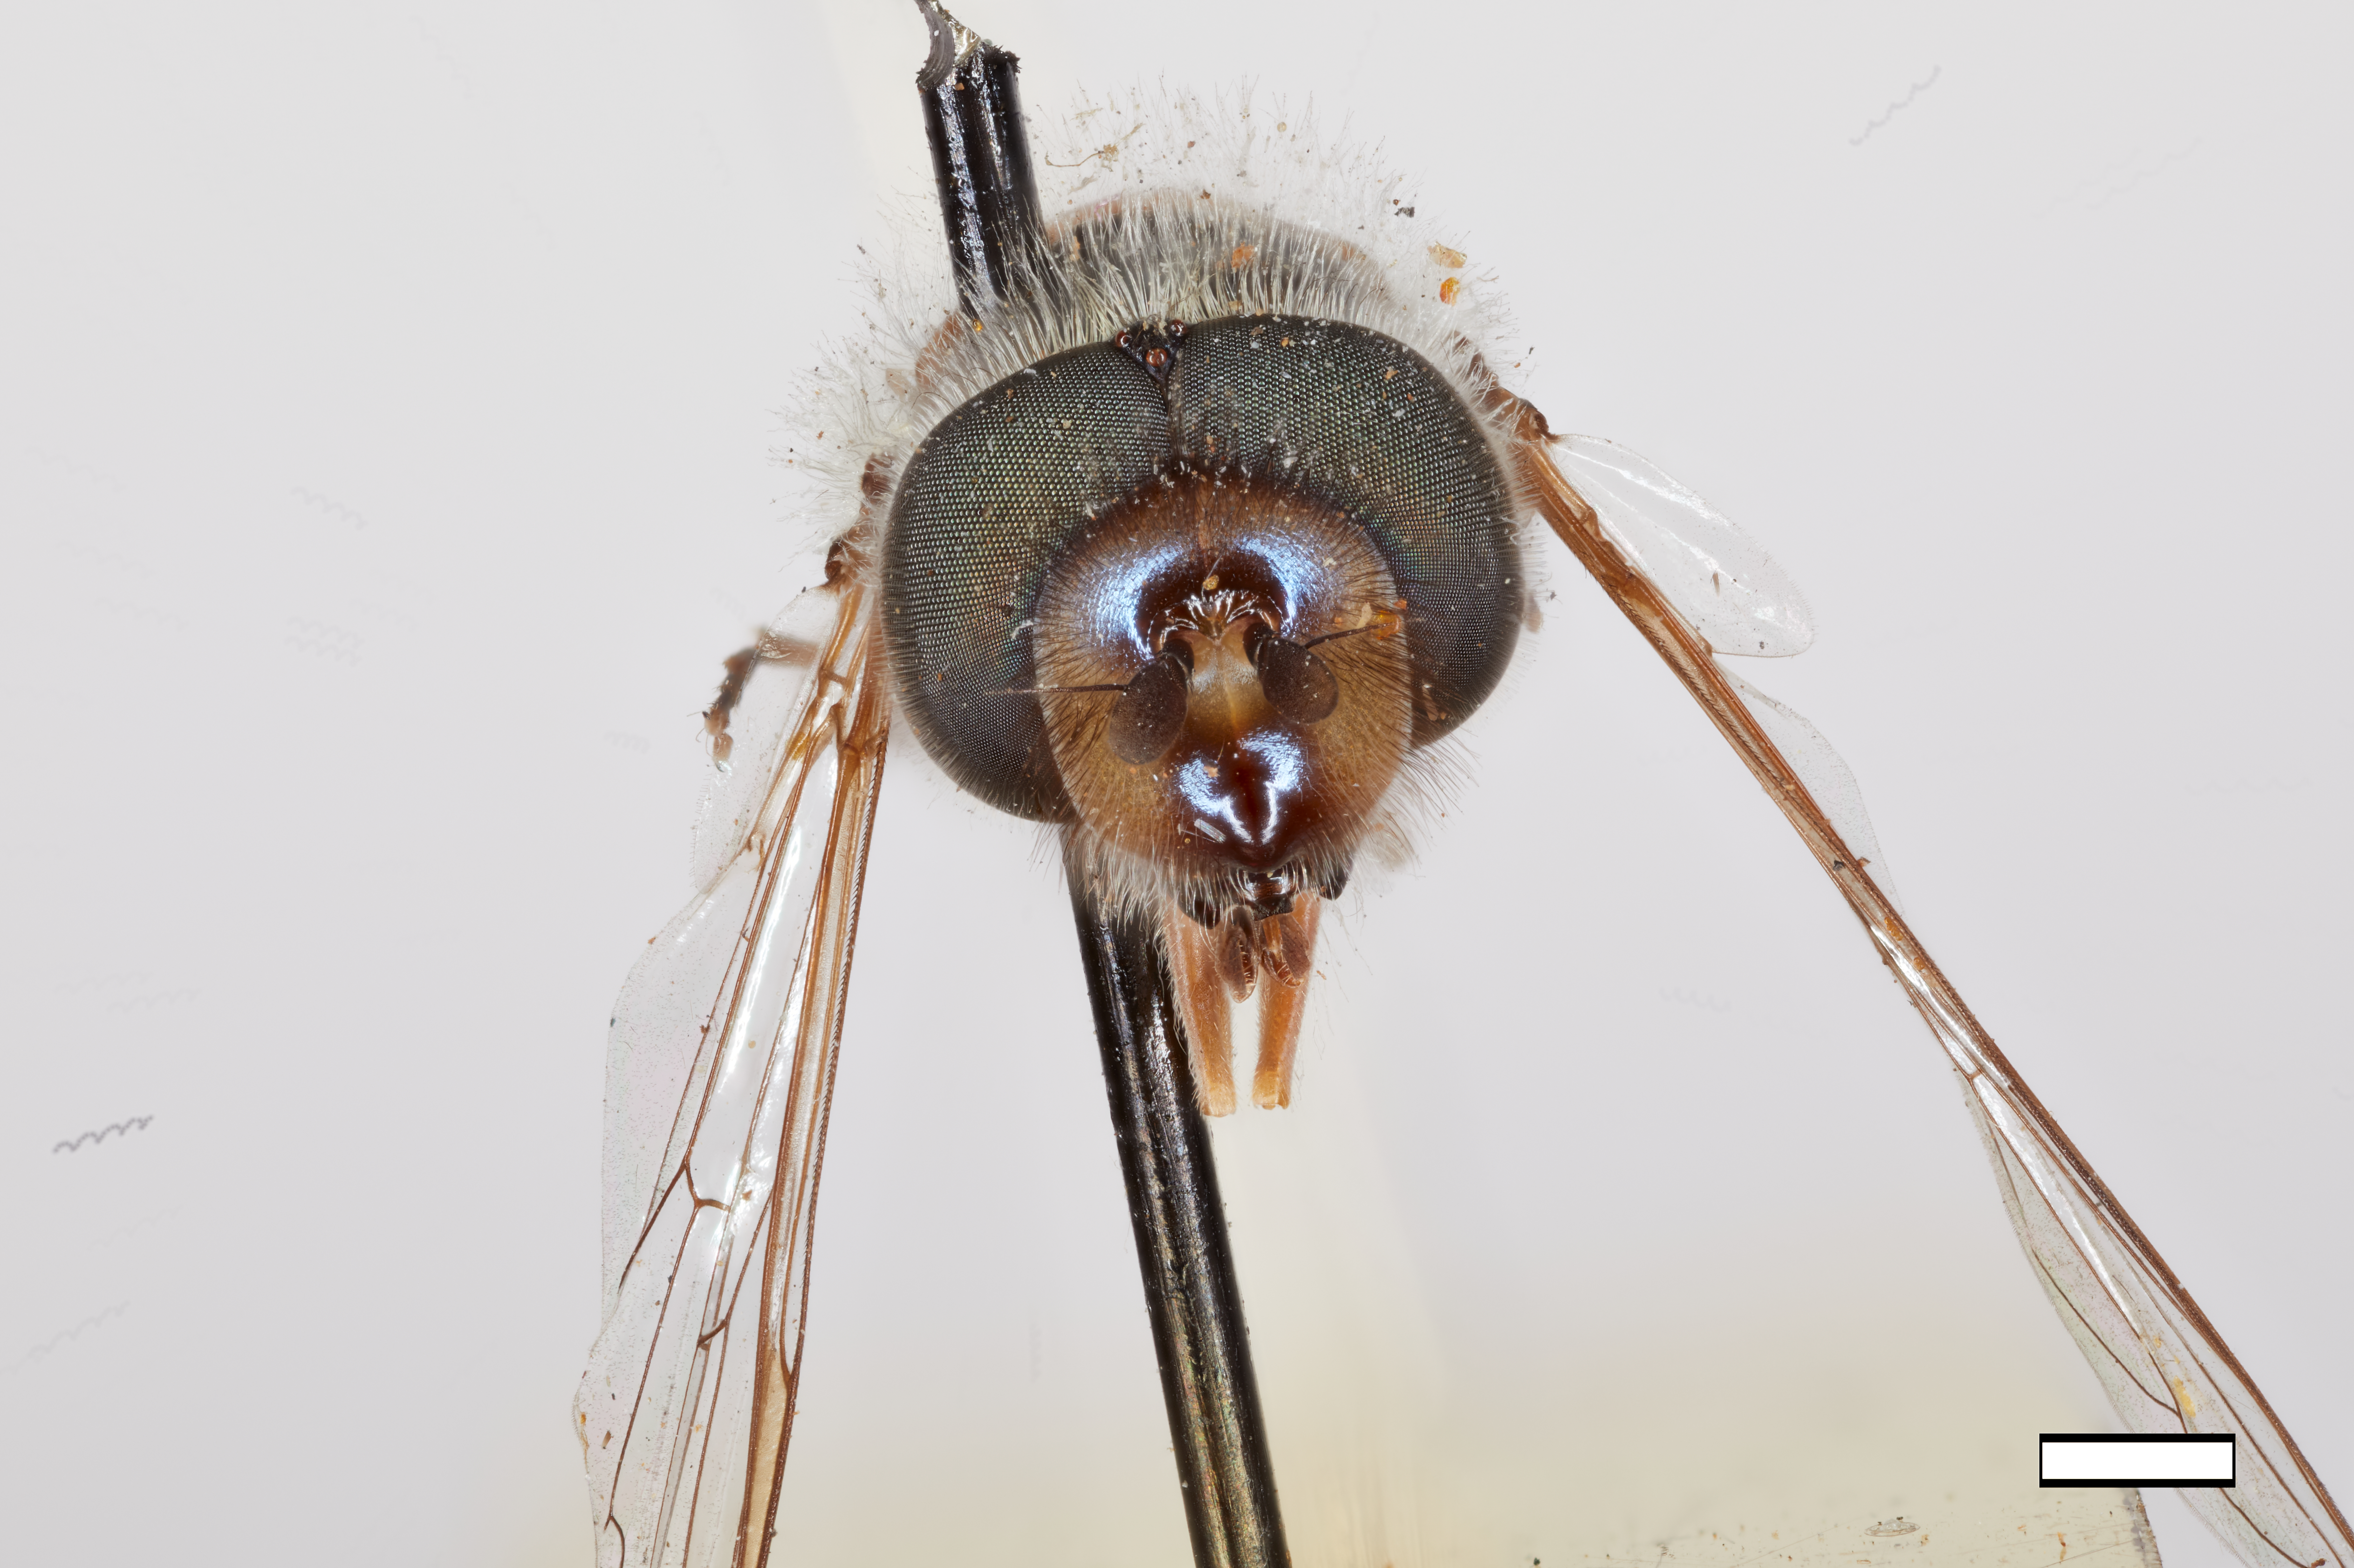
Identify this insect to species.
Scaeva punctatus
